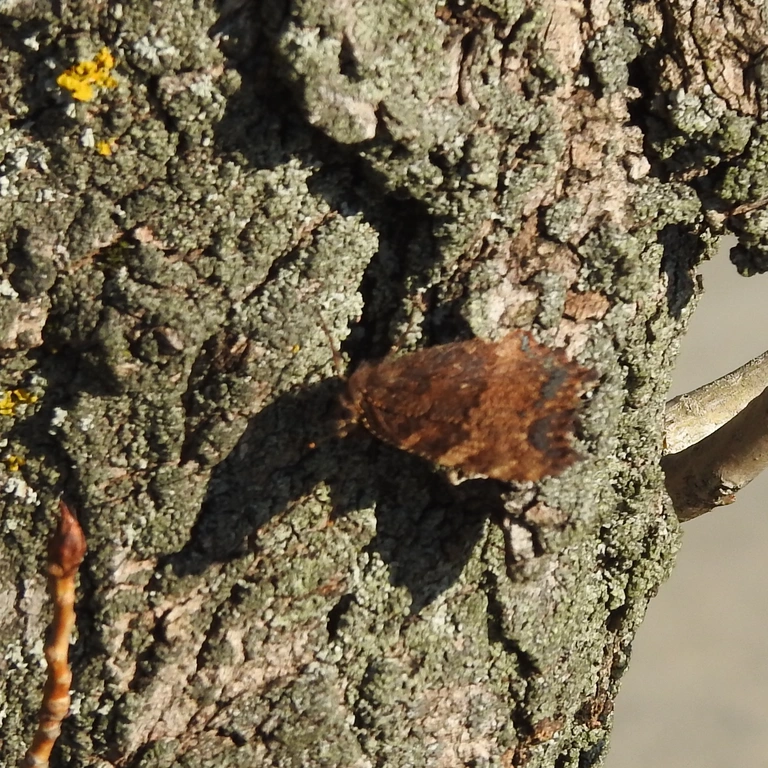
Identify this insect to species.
Nymphalis polychloros
